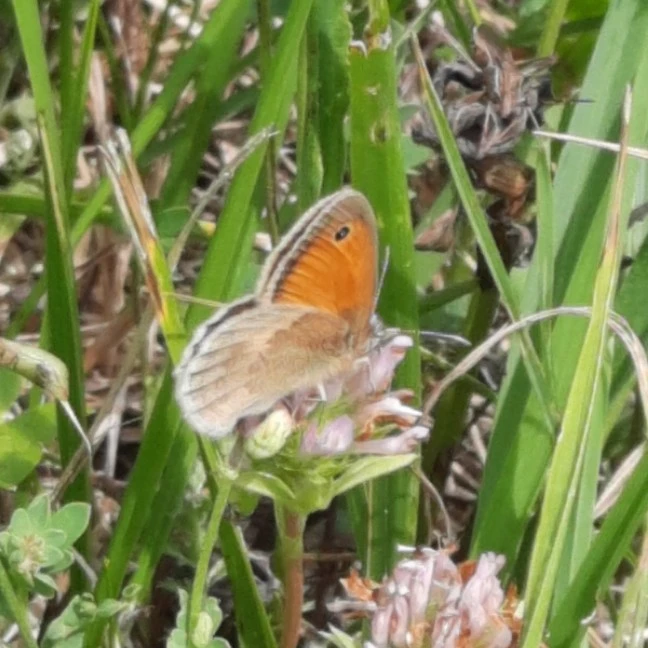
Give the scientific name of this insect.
Coenonympha pamphilus
